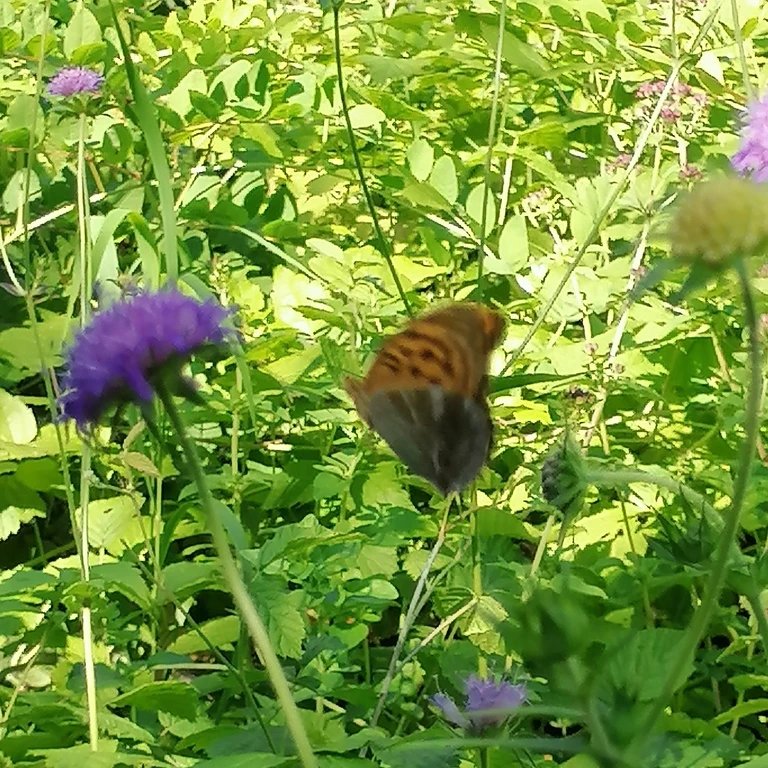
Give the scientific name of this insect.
Argynnis paphia
